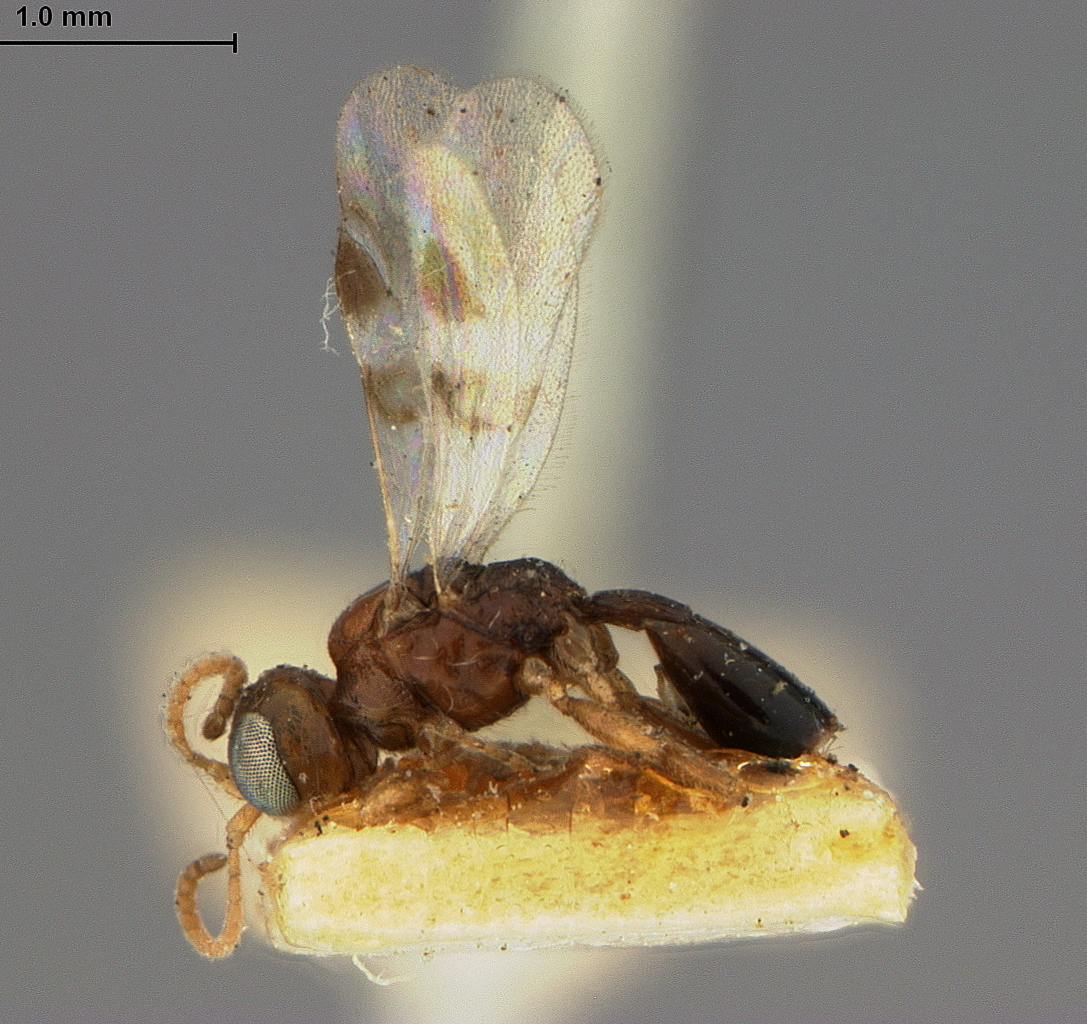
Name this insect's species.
Euphorus maculipennis
